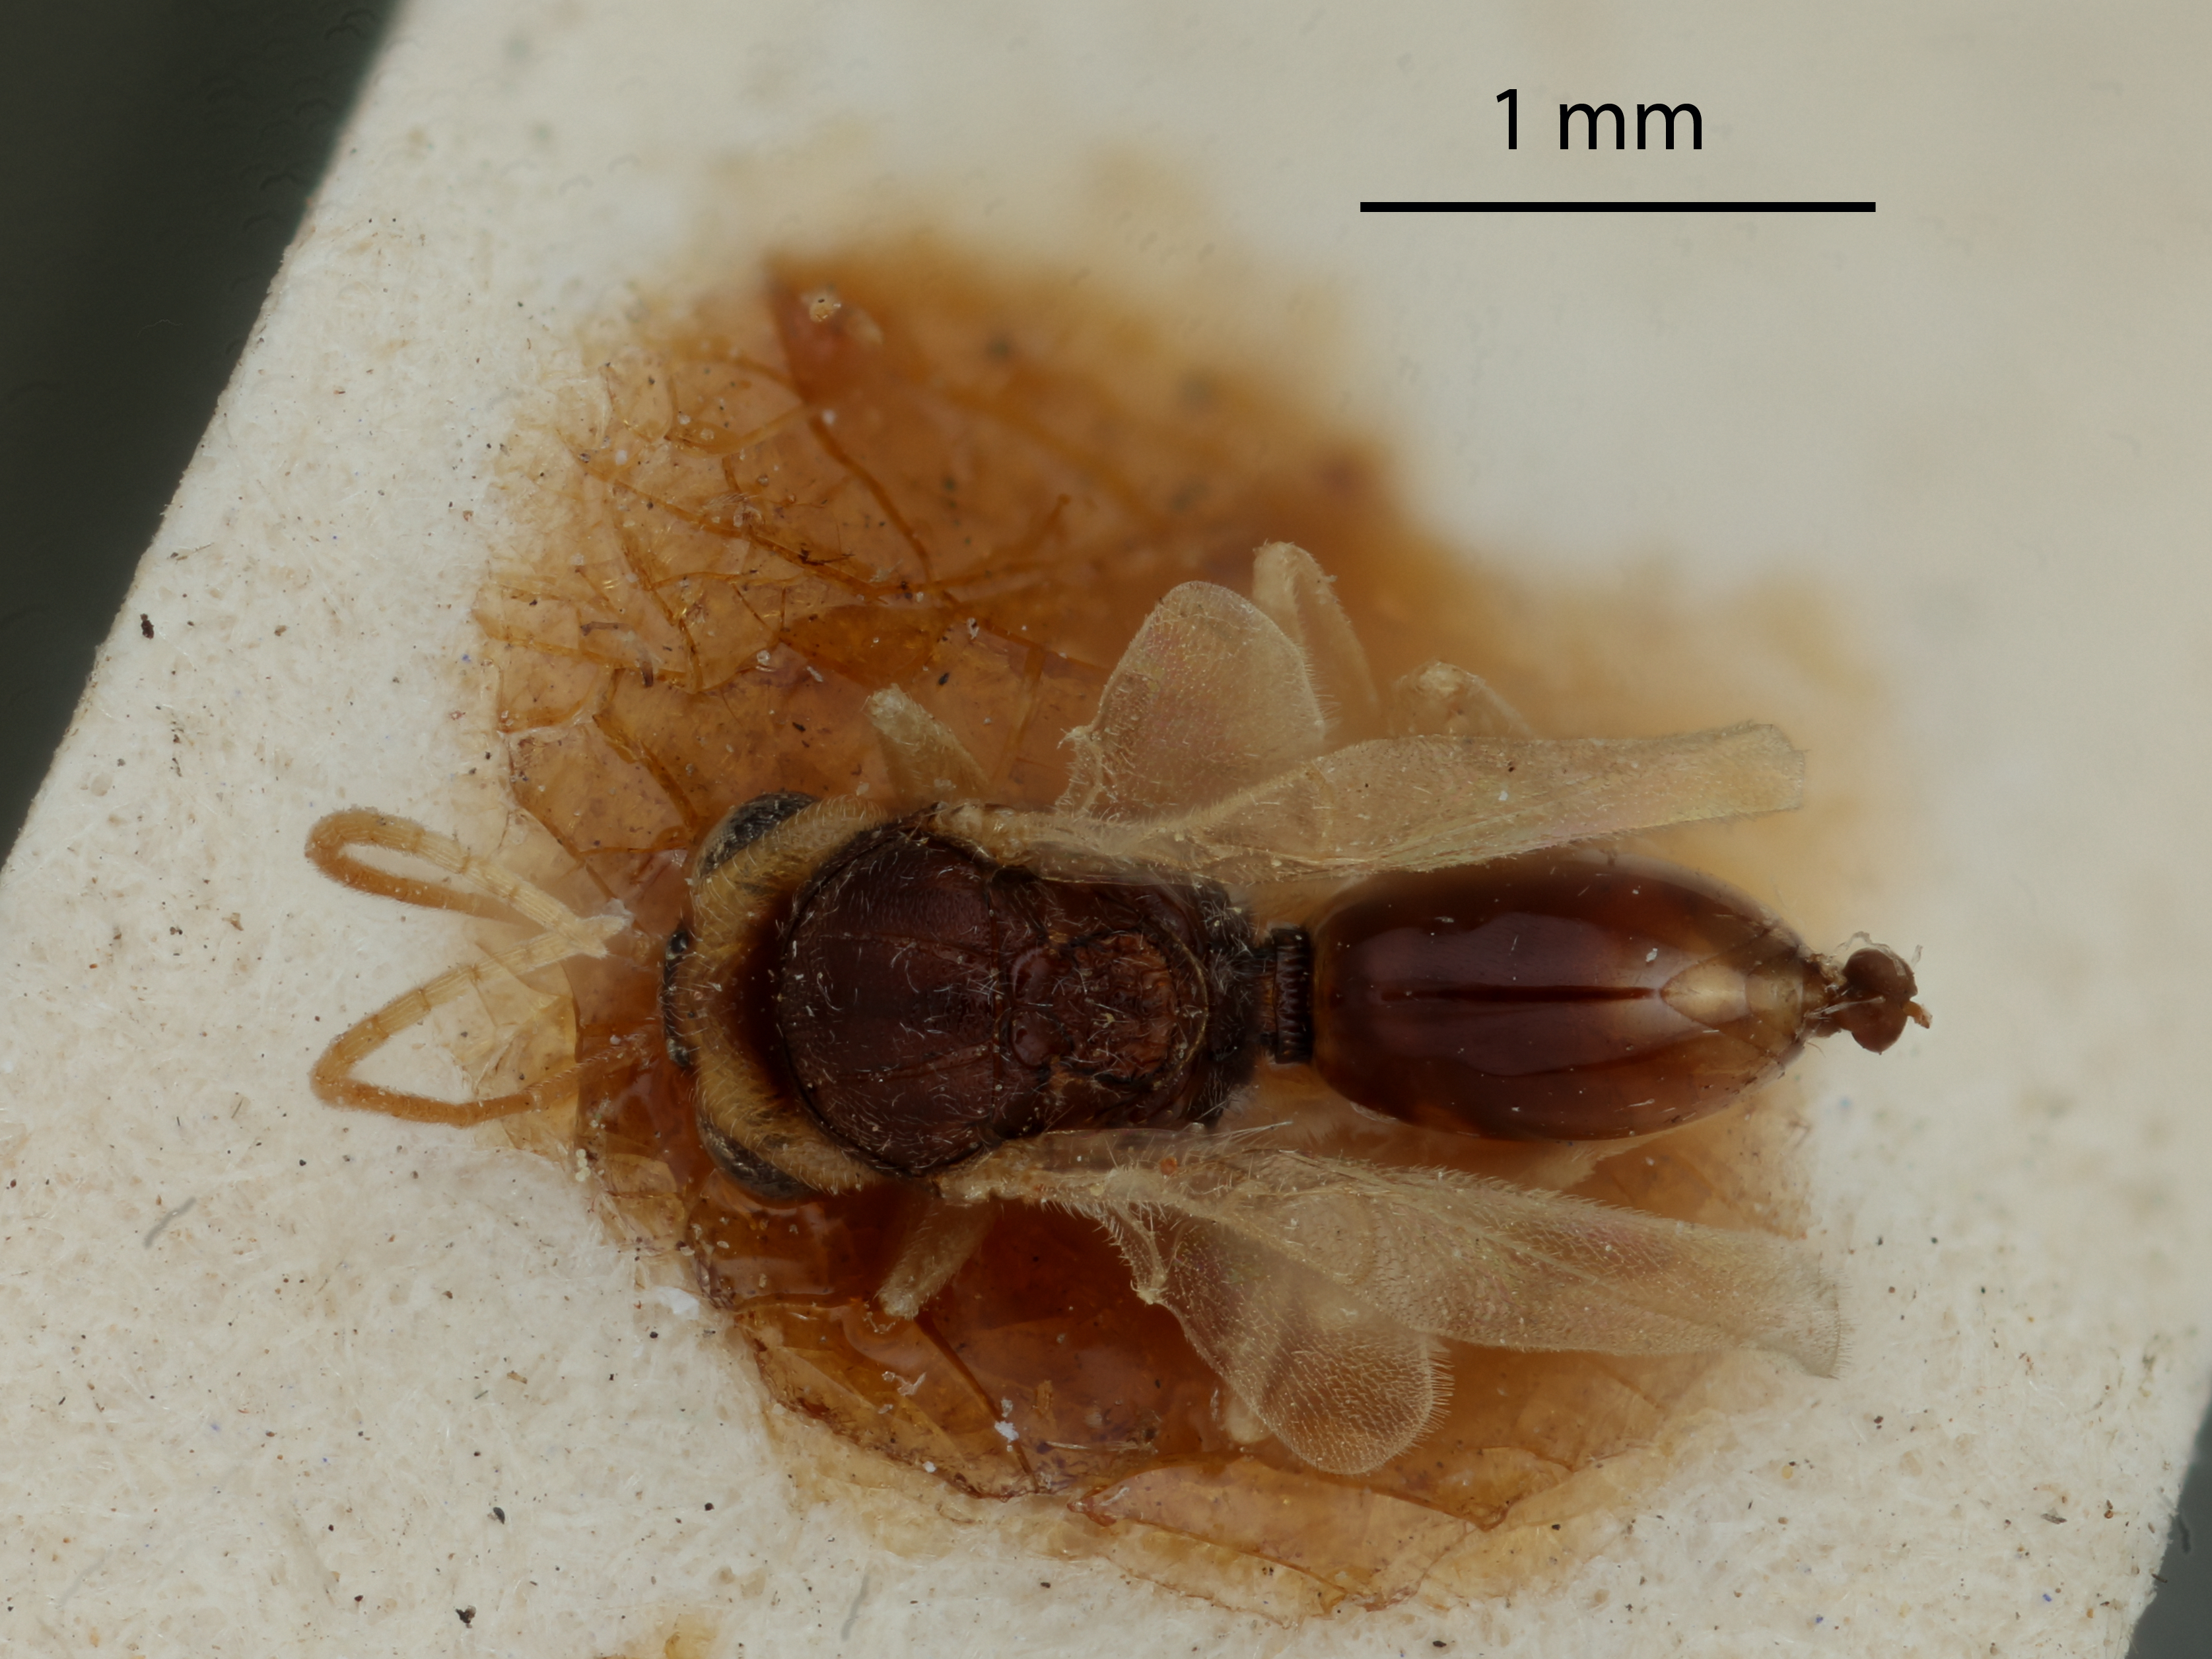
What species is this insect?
Cynips quercus-lana
